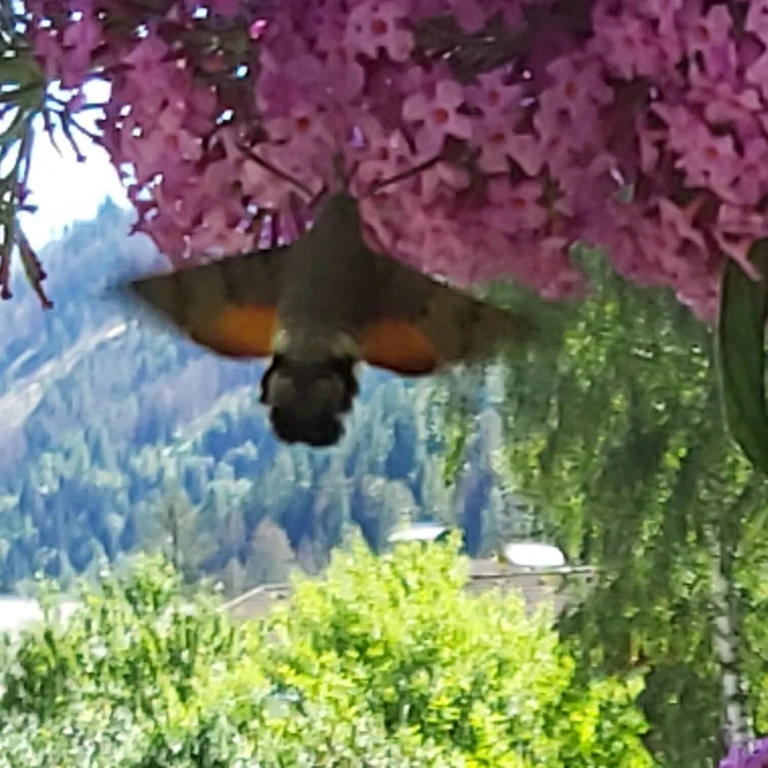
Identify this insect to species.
Macroglossum stellatarum
